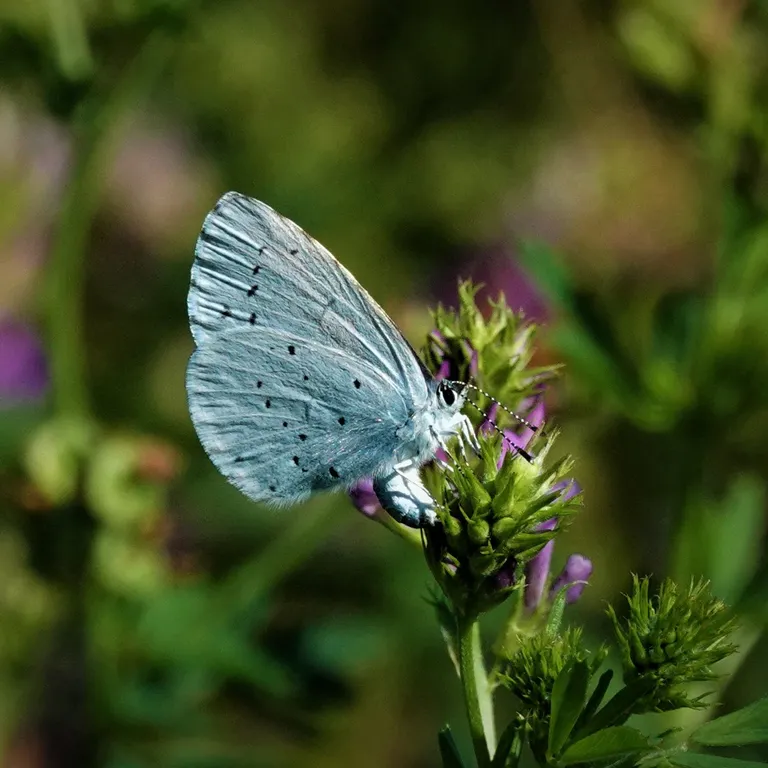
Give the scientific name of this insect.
Celastrina argiolus
